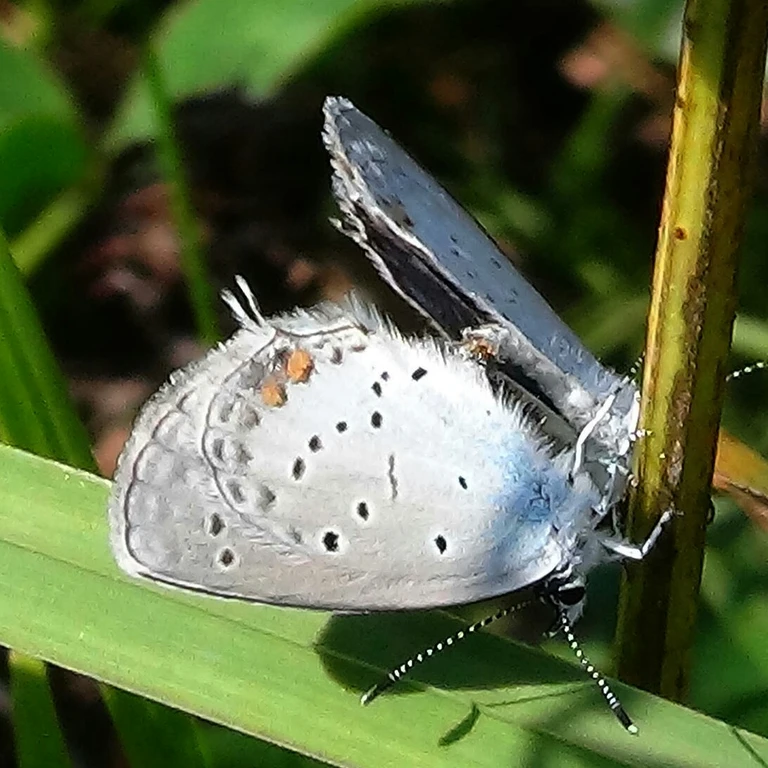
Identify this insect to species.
Cupido argiades (also Elkalyce argiades)
